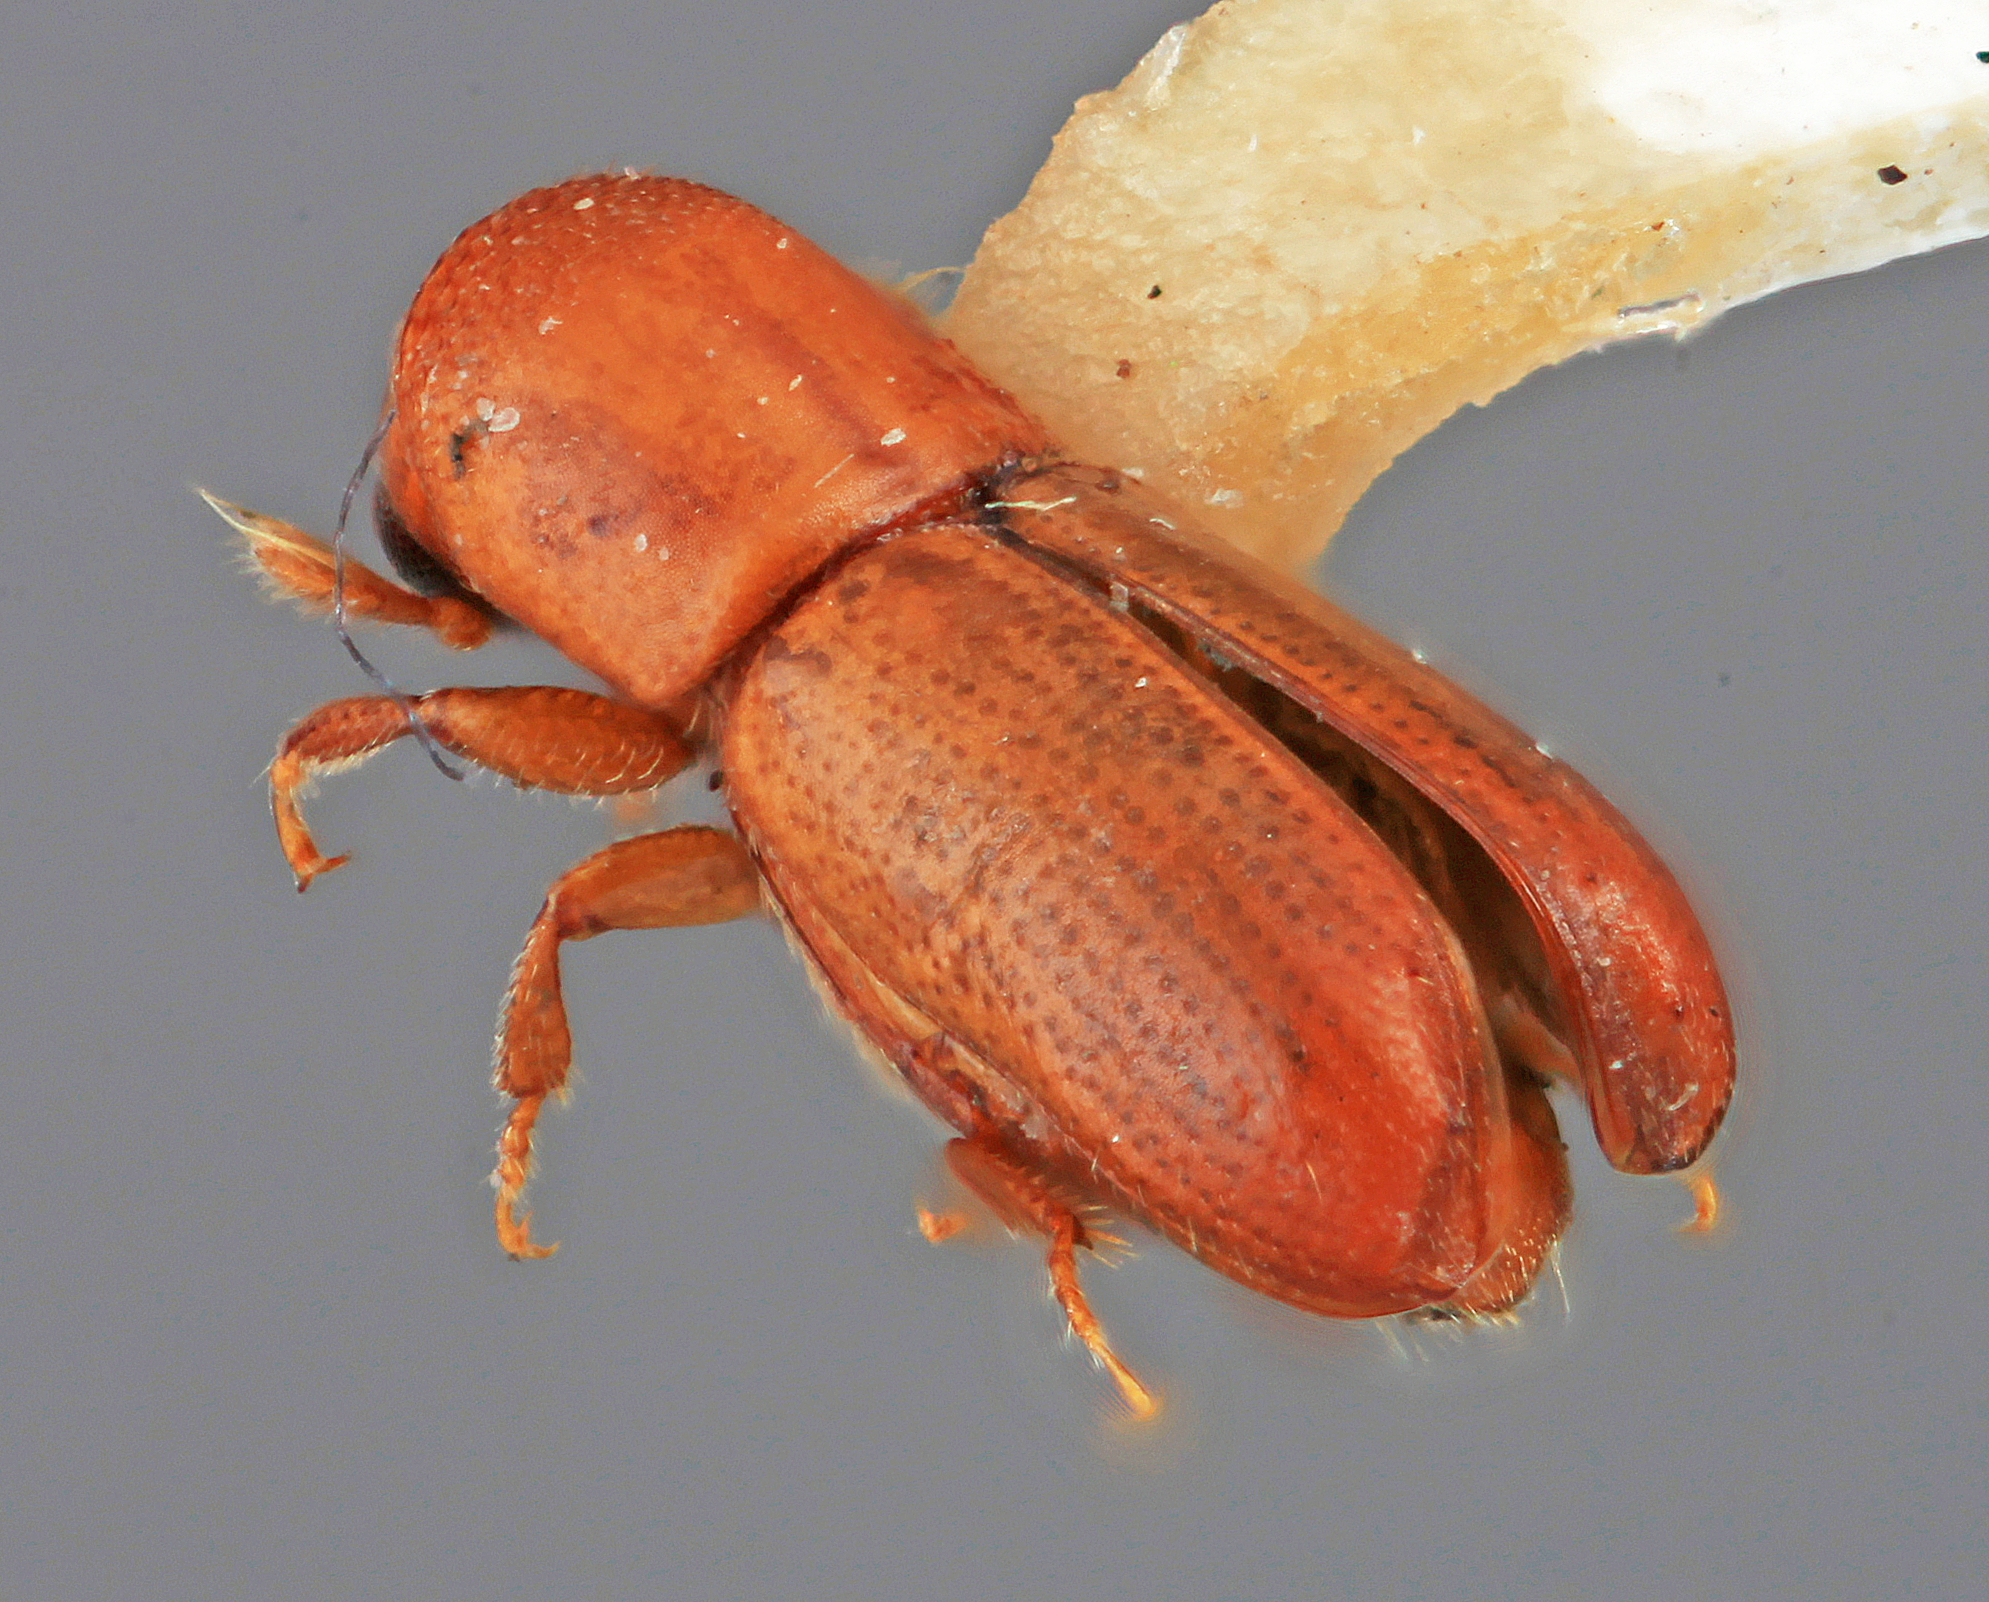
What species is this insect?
Microcorthylus pusillus
